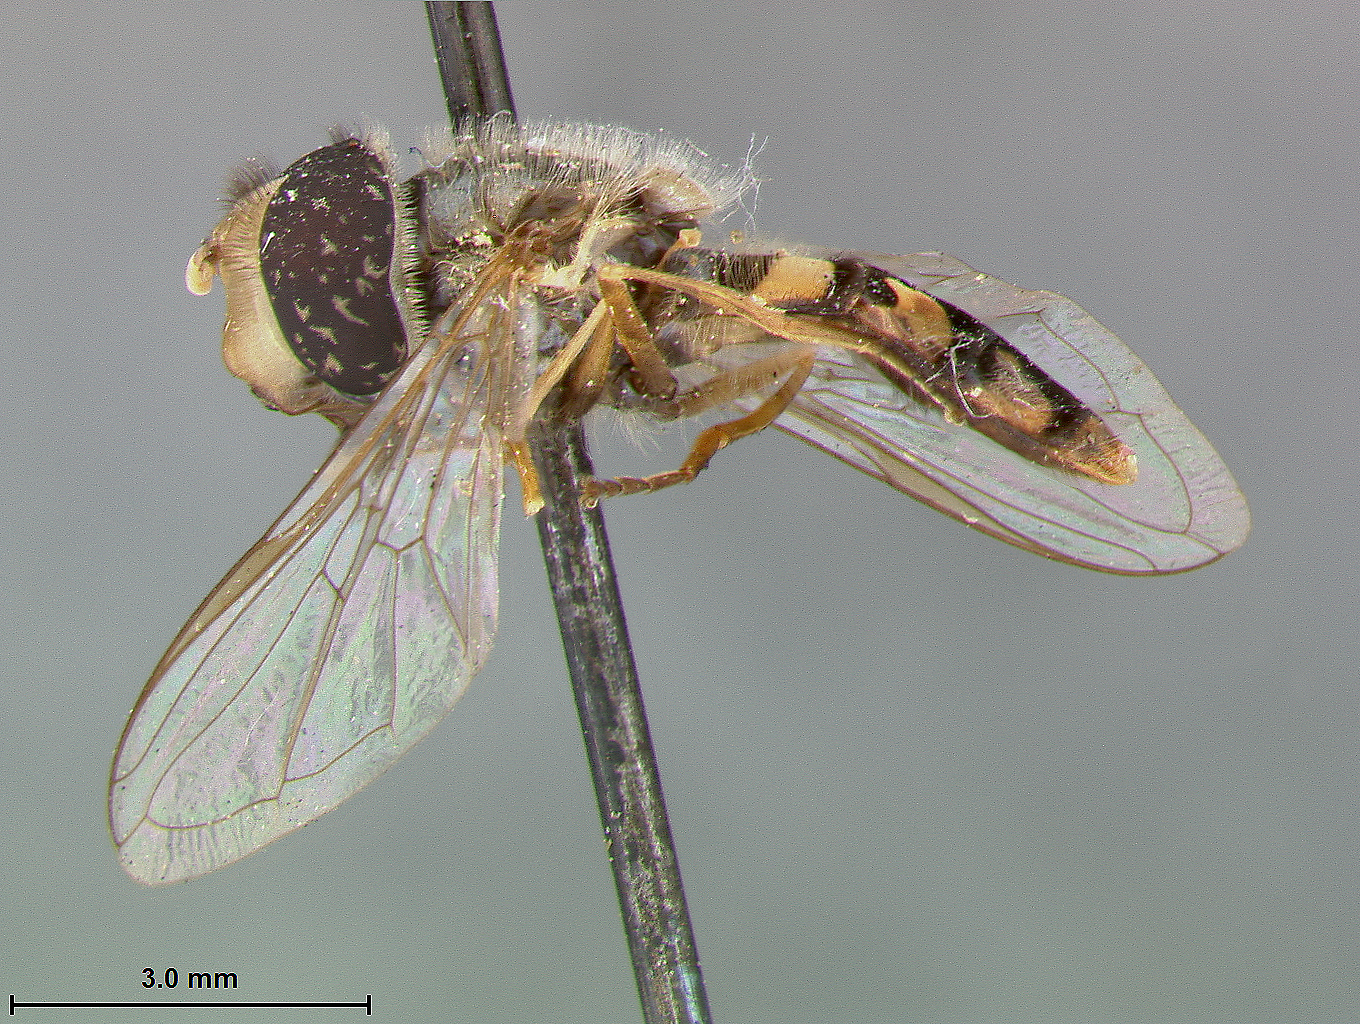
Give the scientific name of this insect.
Syrphus flukei
